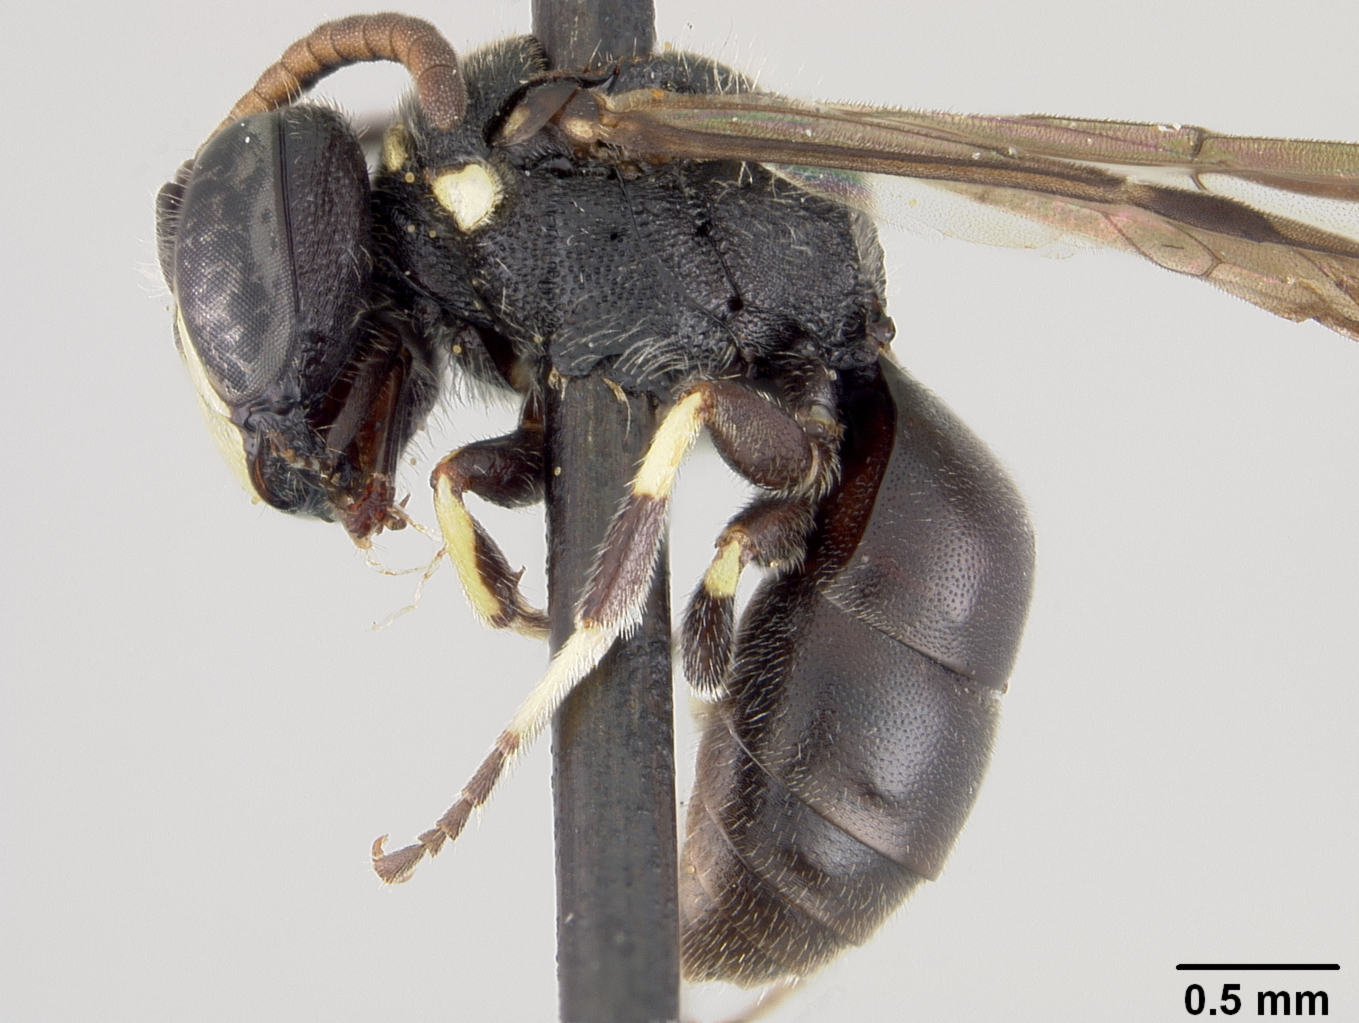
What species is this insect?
Hylaeus polifolii
